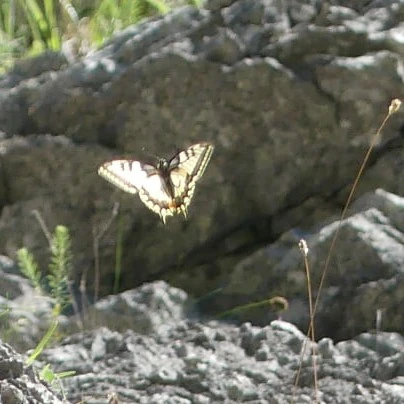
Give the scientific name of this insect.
Papilio machaon
